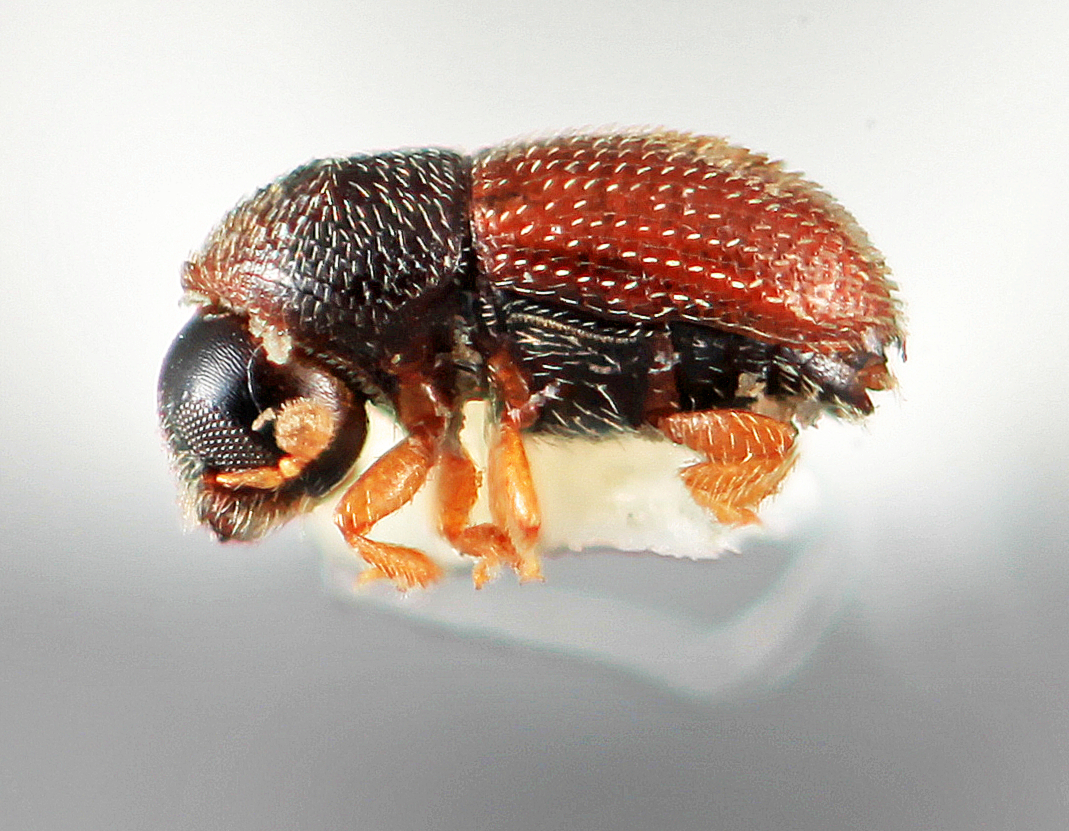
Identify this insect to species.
Cryphalogenes exiguus
